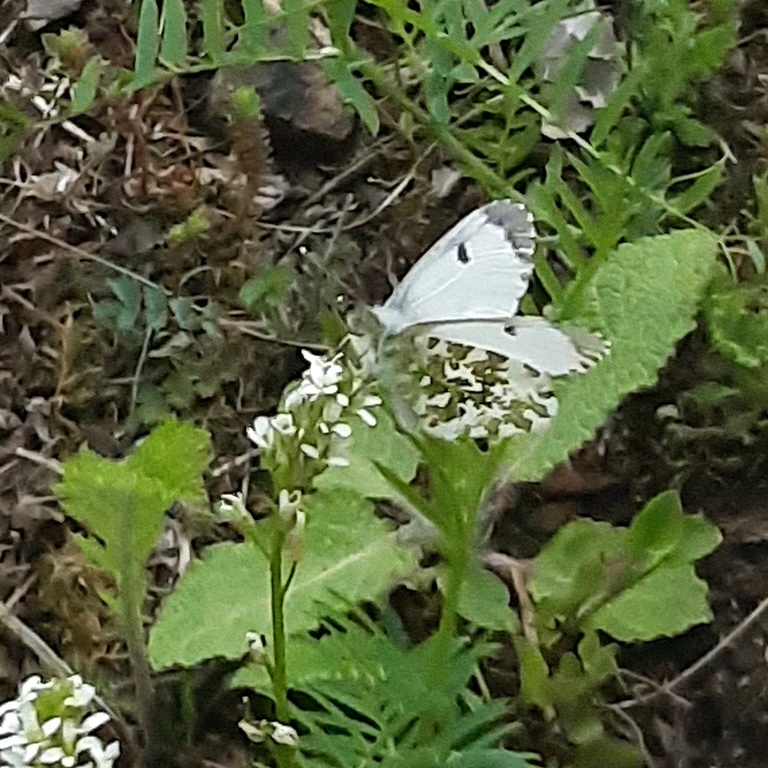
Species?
Anthocharis cardamines
